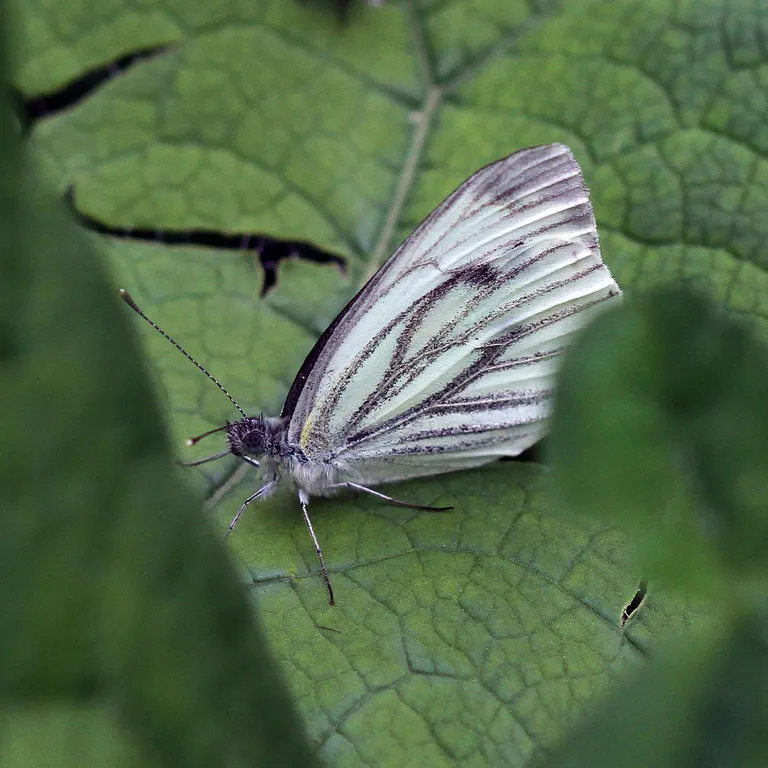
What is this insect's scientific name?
Pieris napi
